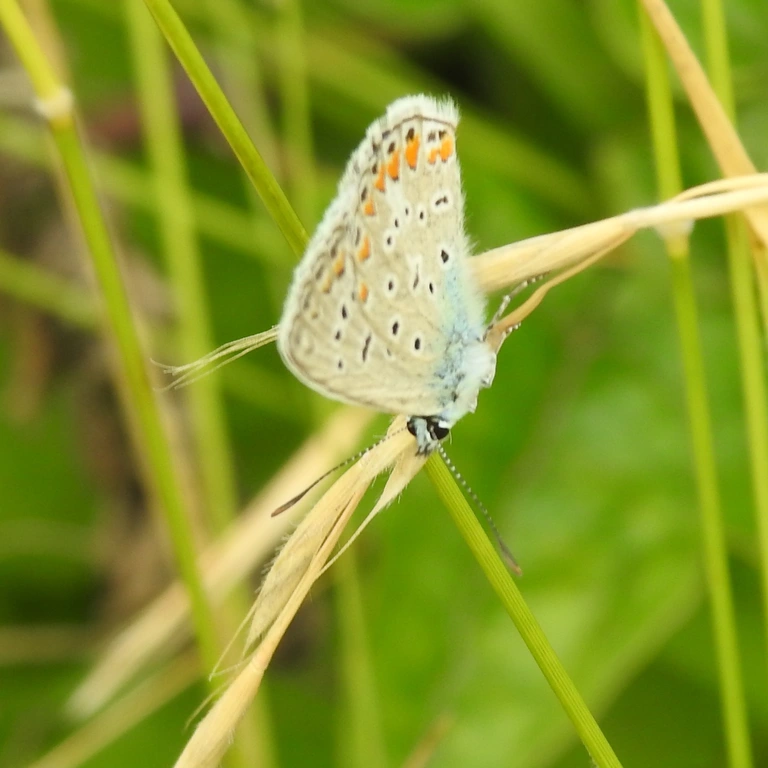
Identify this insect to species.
Polyommatus icarus
